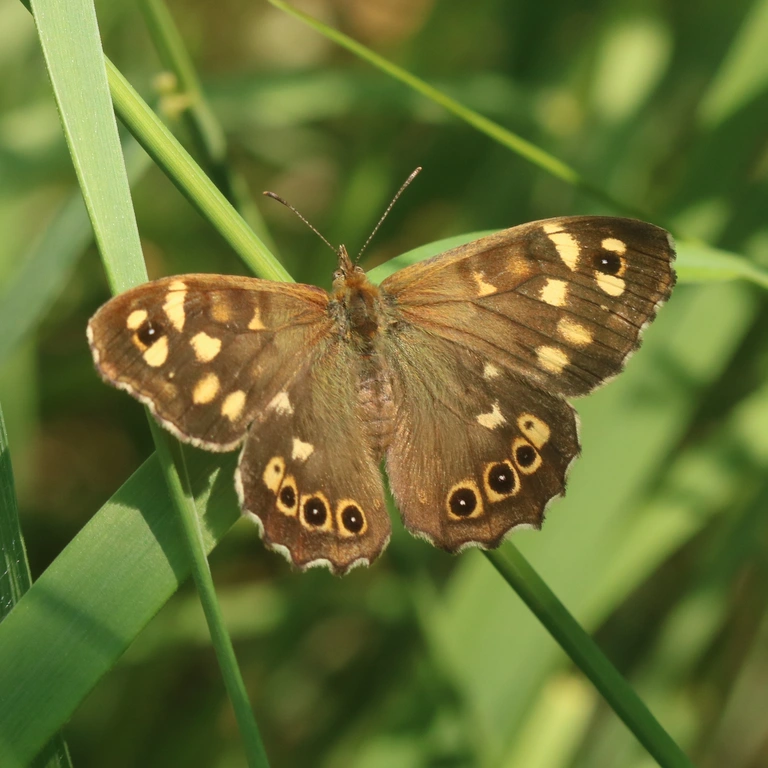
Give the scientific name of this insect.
Pararge aegeria
